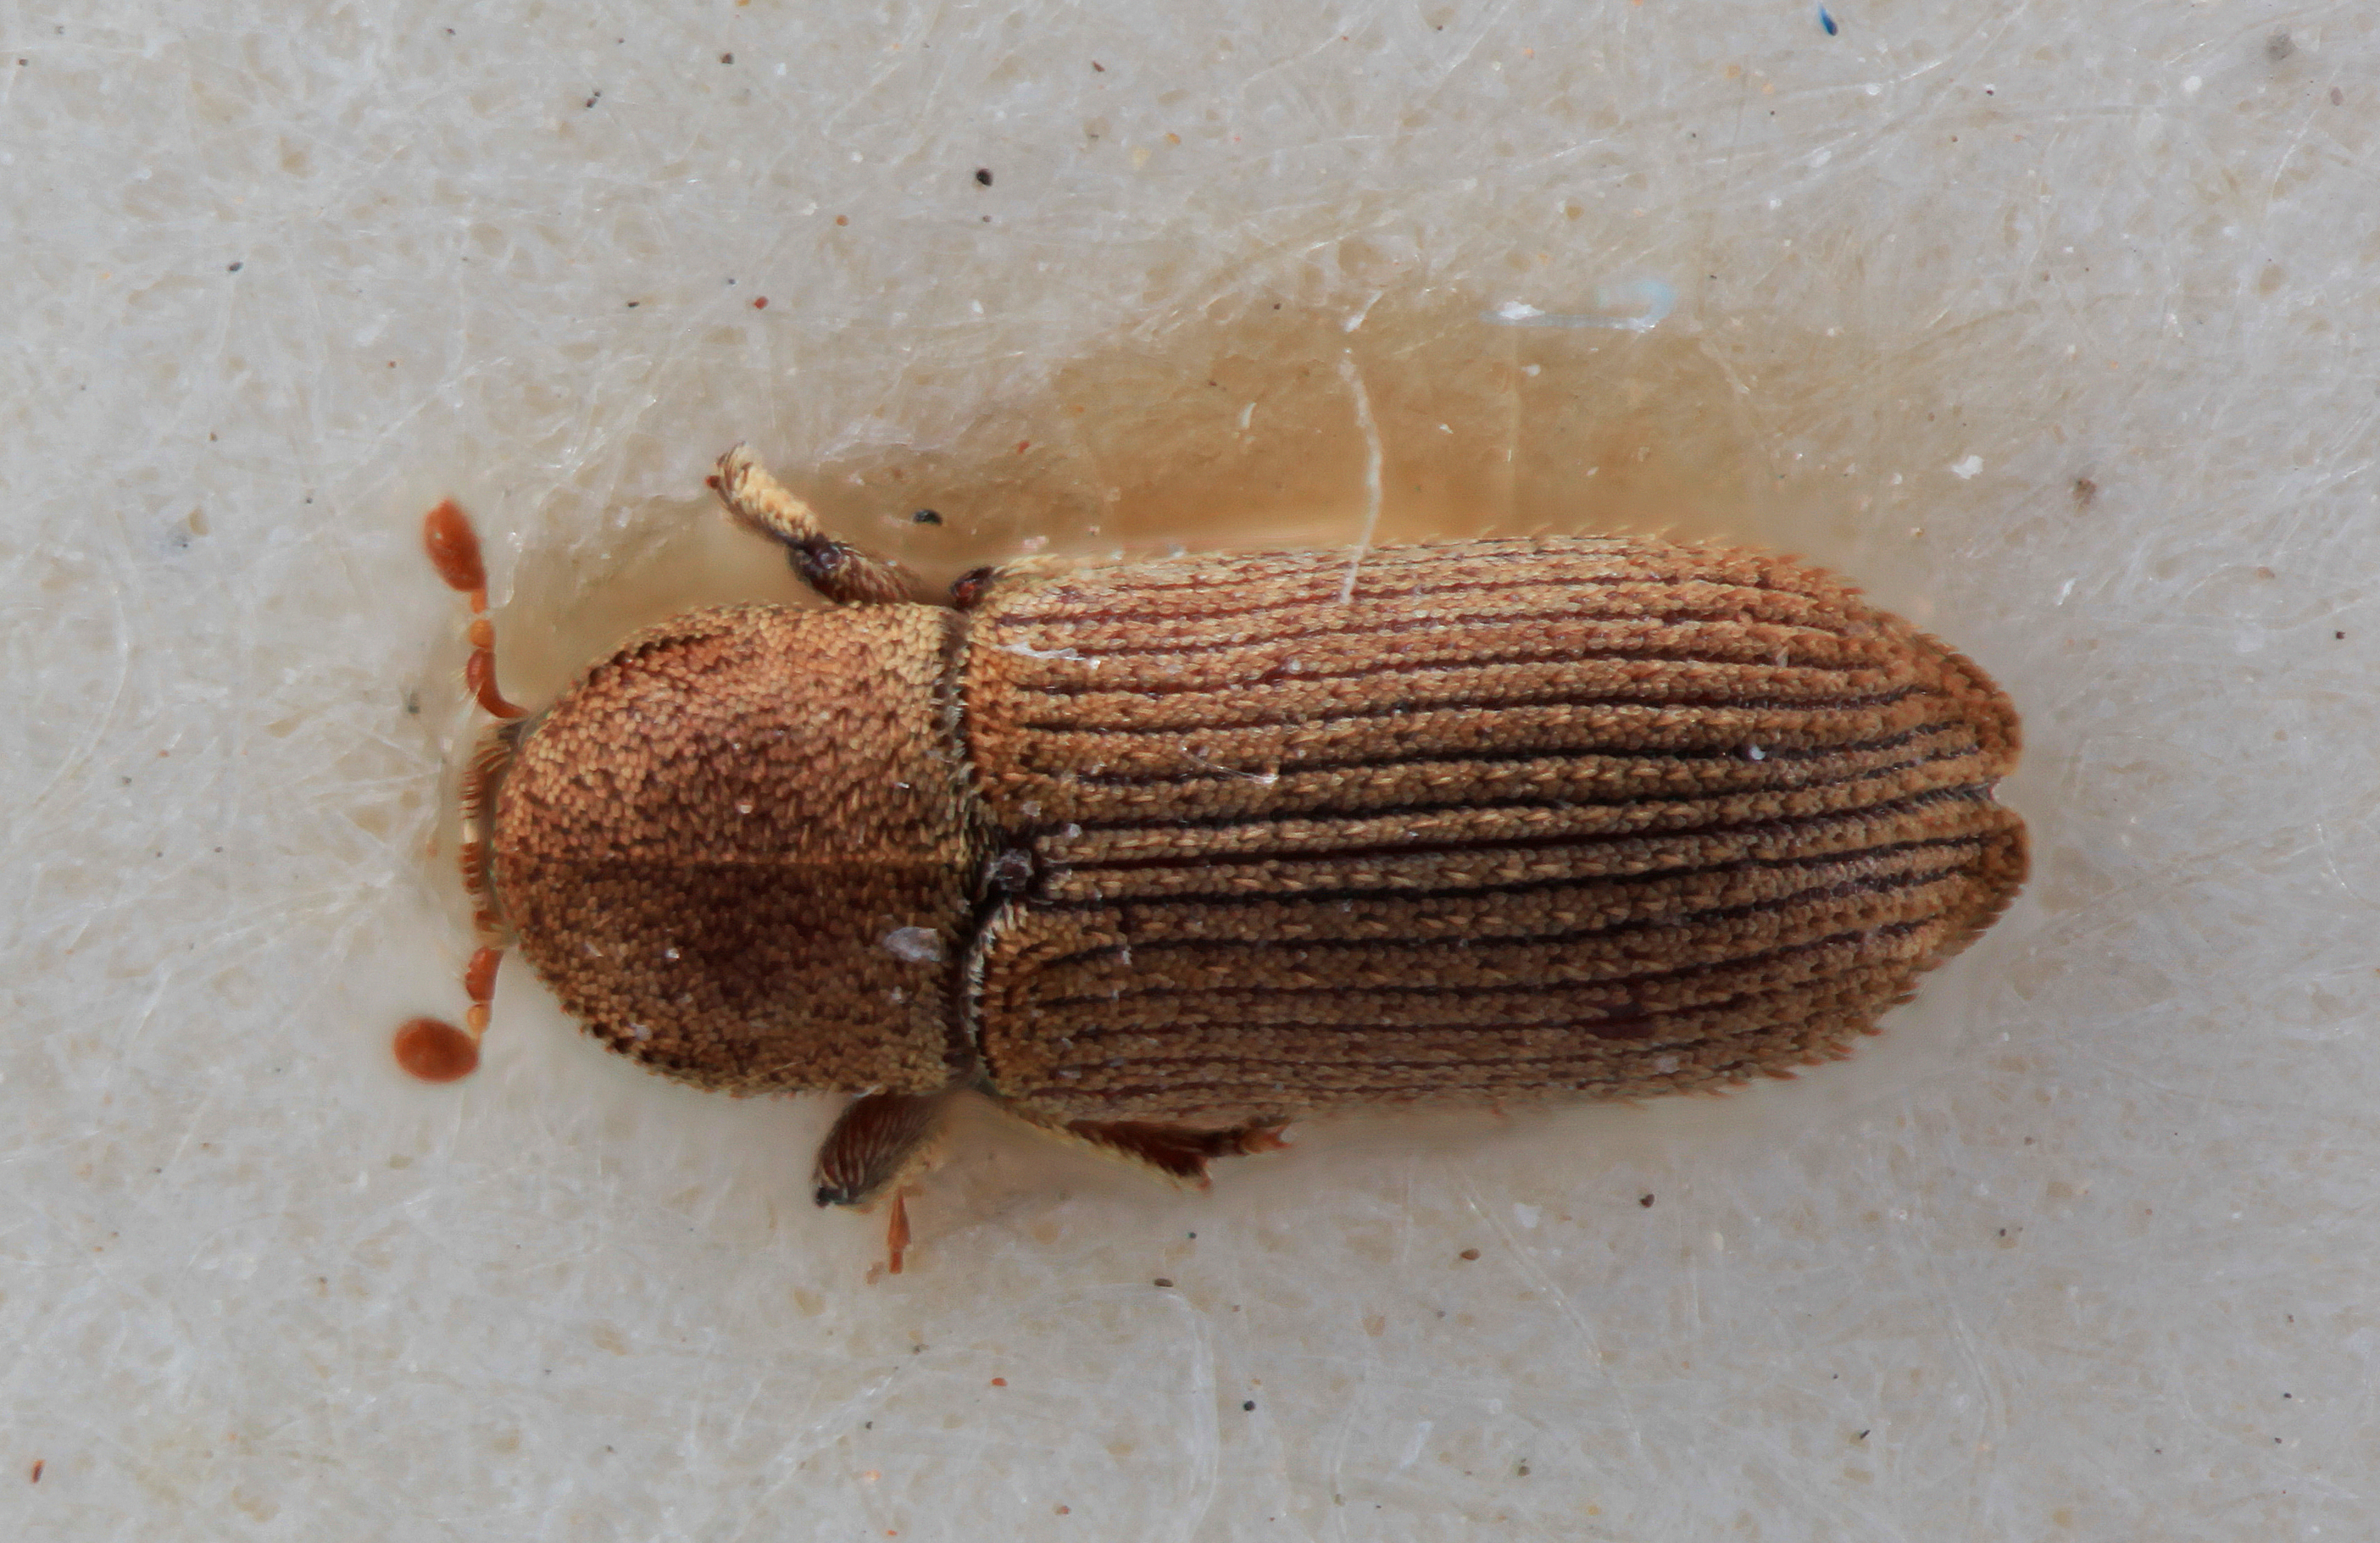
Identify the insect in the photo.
Cnesinus squamifer
